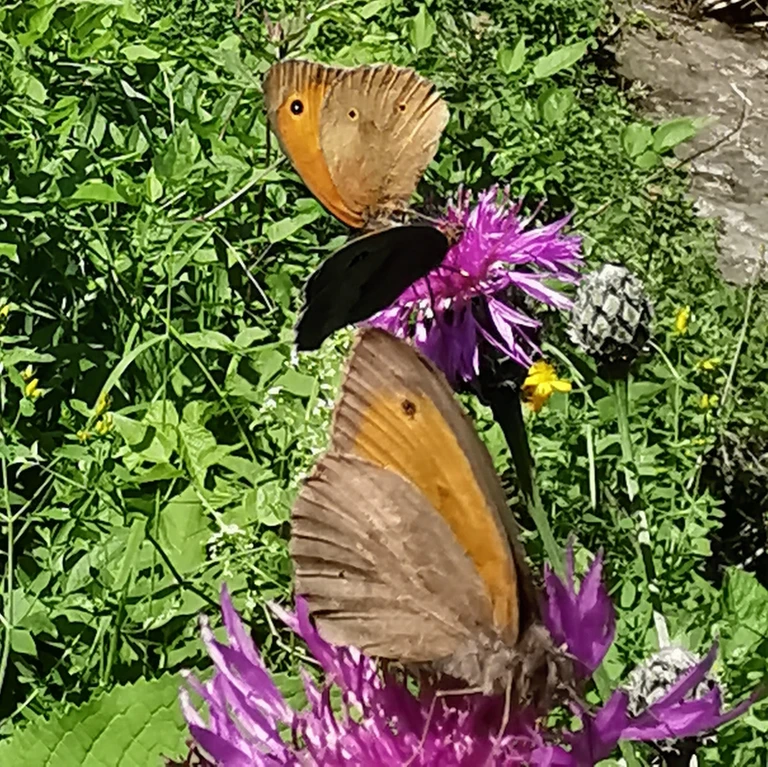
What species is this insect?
Maniola jurtina
